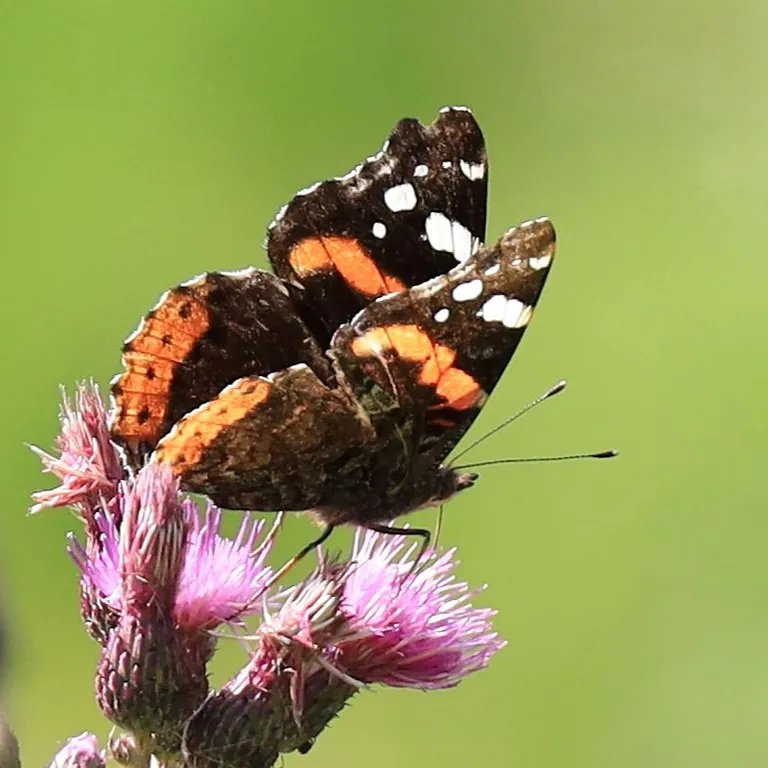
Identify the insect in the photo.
Vanessa atalanta
